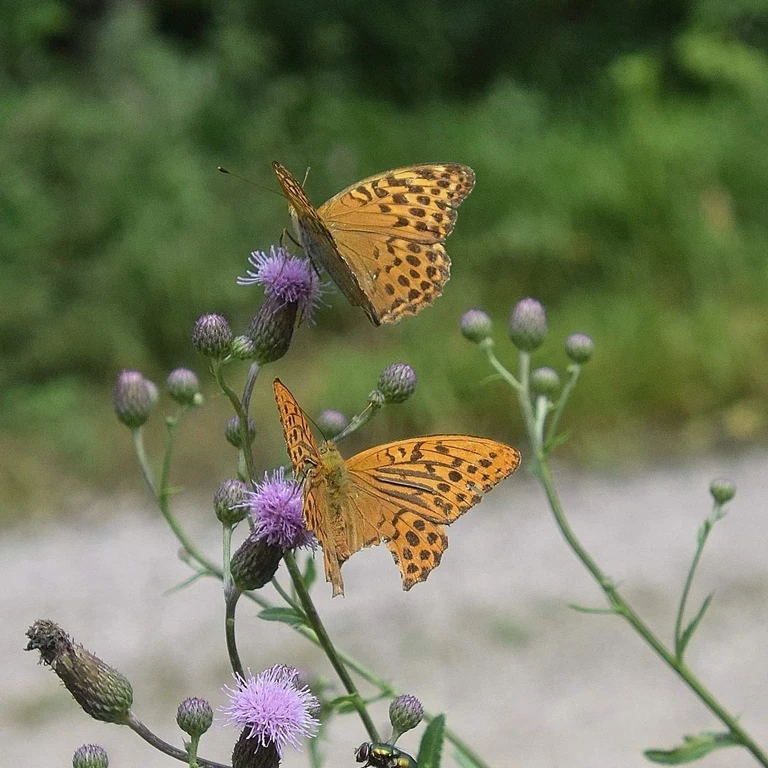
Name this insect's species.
Argynnis paphia
